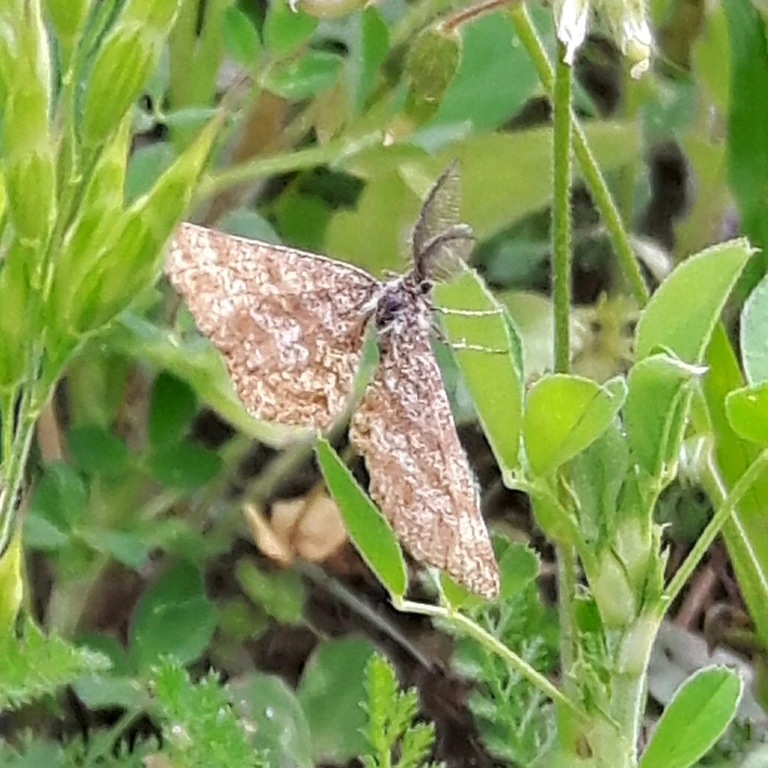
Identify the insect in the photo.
Ematurga atomaria
